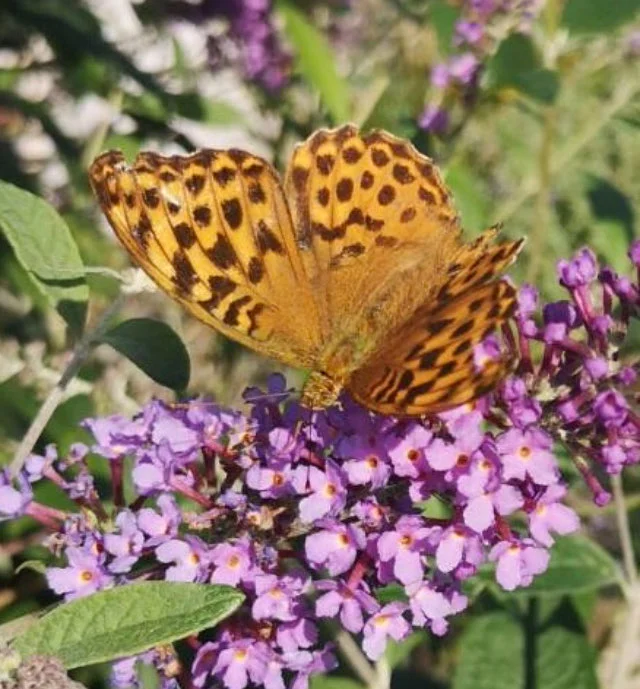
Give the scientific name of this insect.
Argynnis paphia
